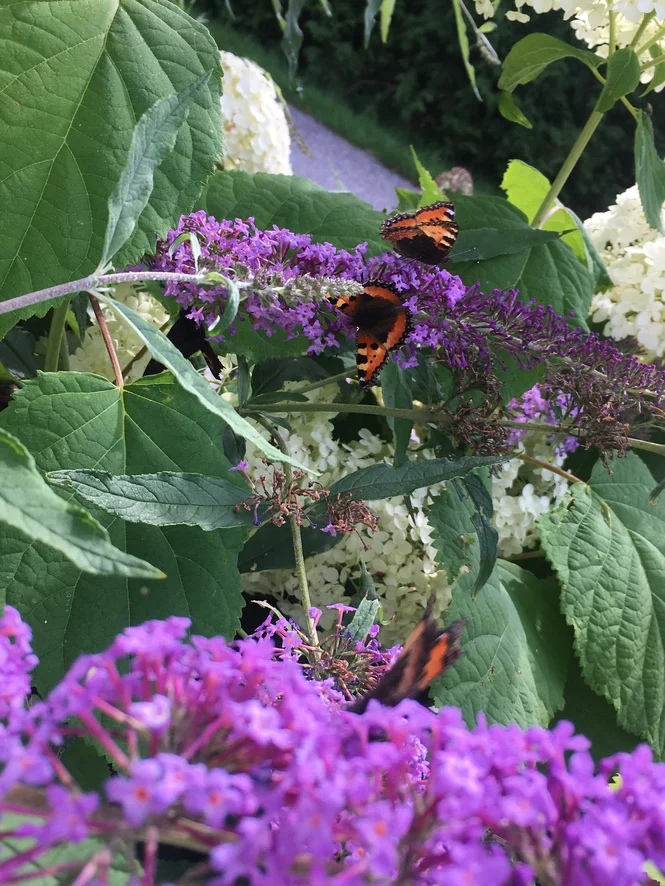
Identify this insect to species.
Aglais urticae
